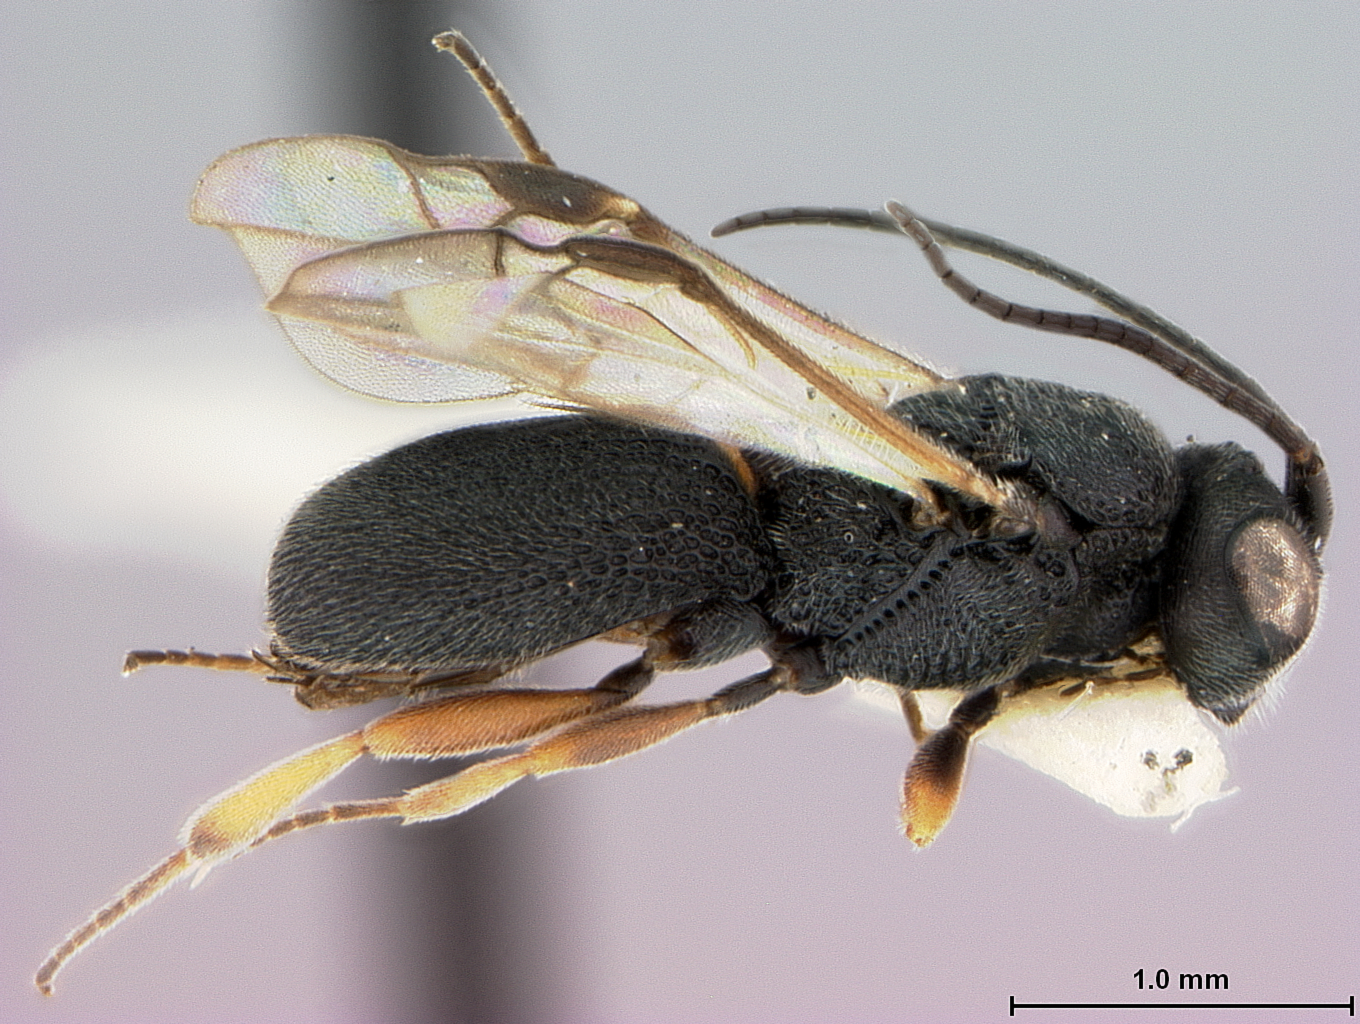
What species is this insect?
Chelonus petrovae
